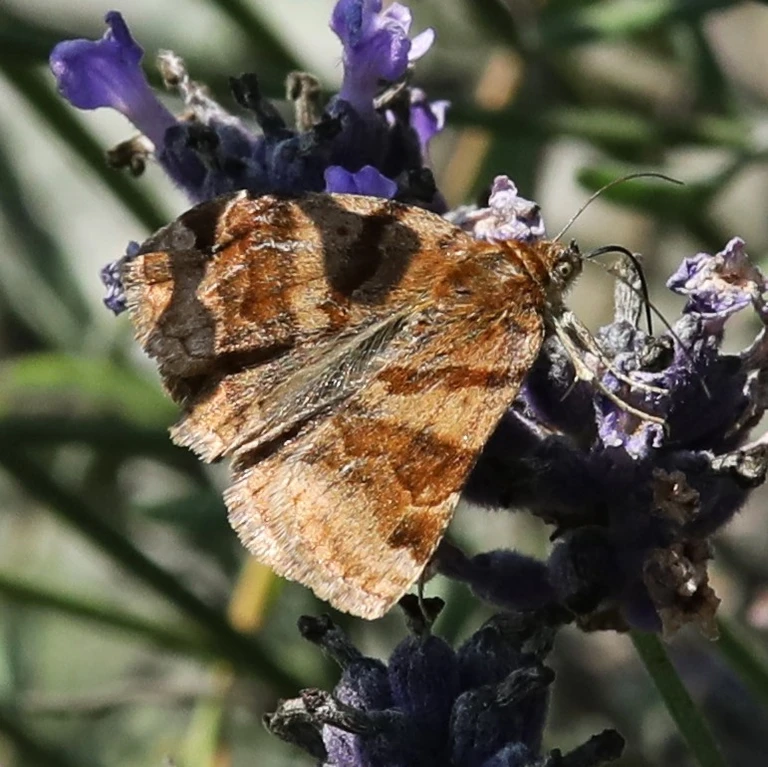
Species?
Euclidia glyphica
